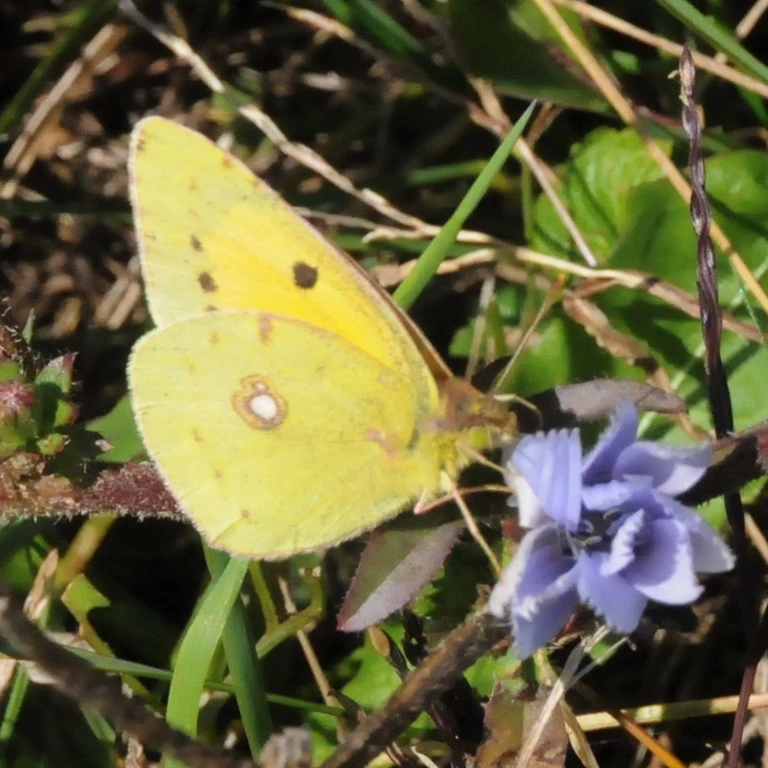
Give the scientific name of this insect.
Colias croceus
